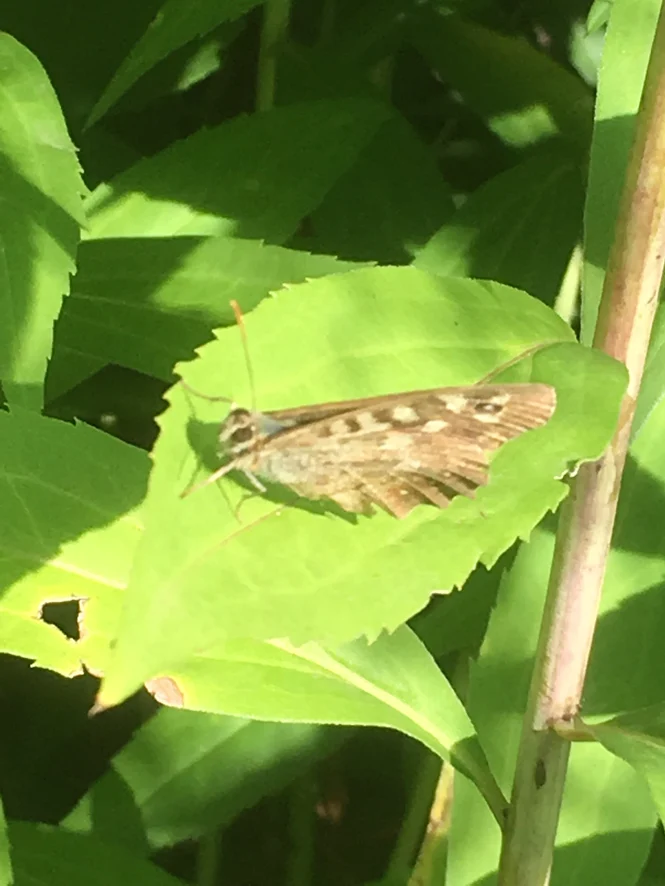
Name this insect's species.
Pararge aegeria
